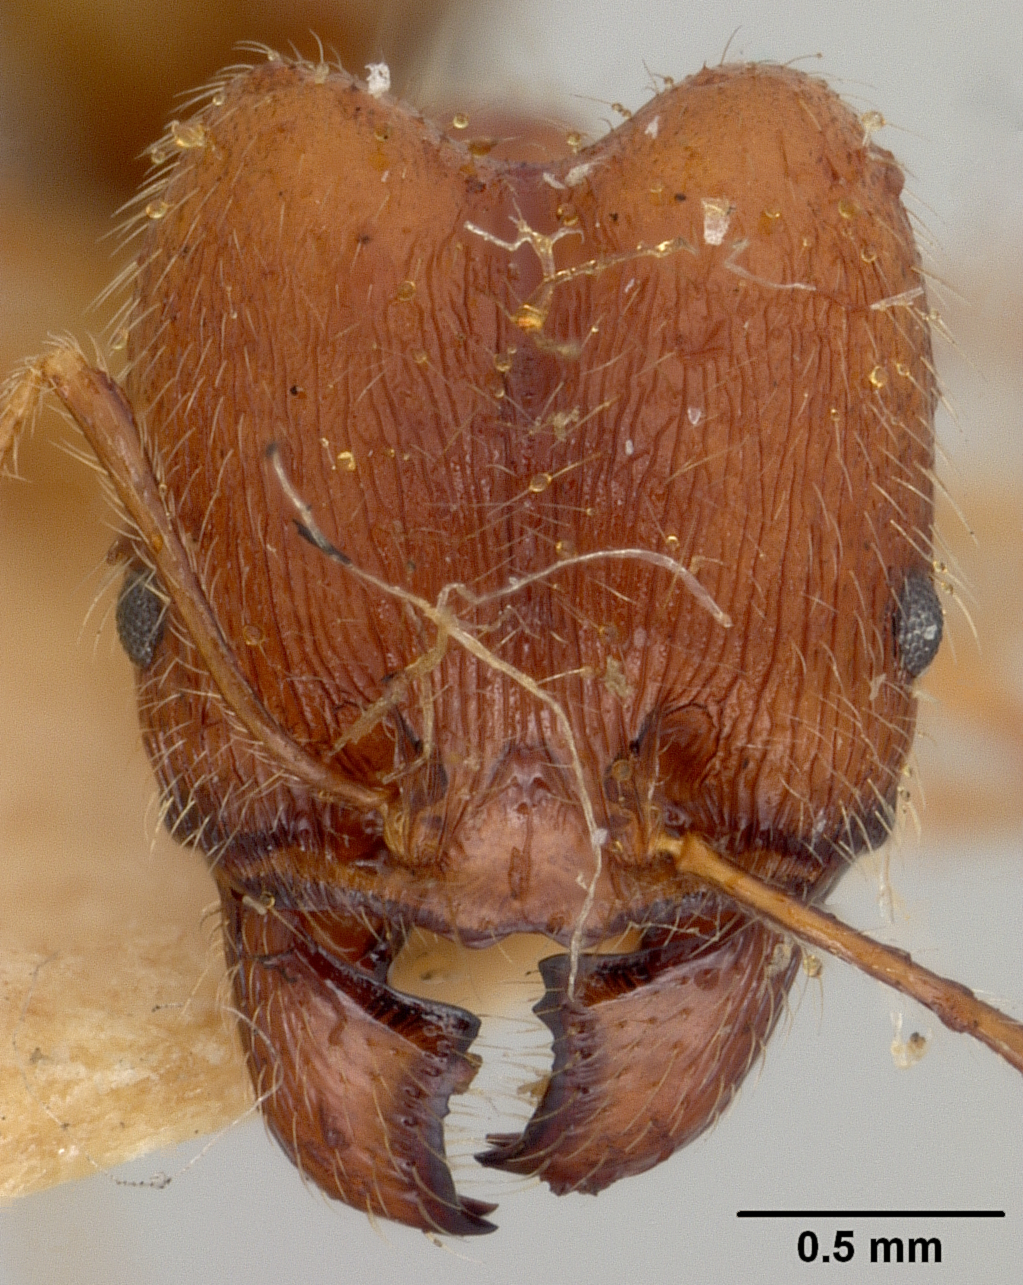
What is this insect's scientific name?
Pheidole escherichii
